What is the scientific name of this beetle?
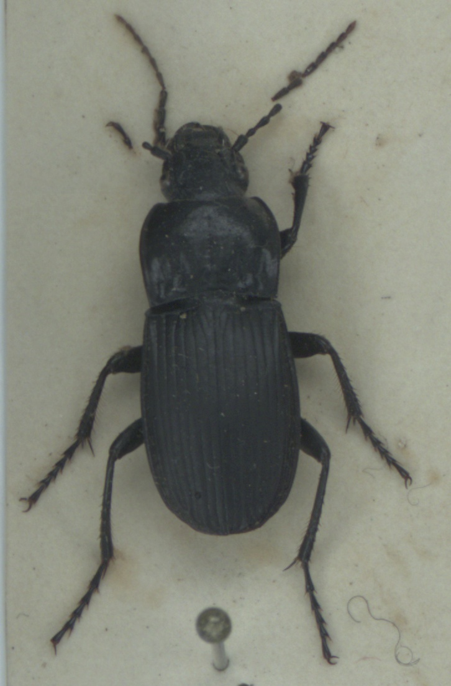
Abax parallelepipedus
